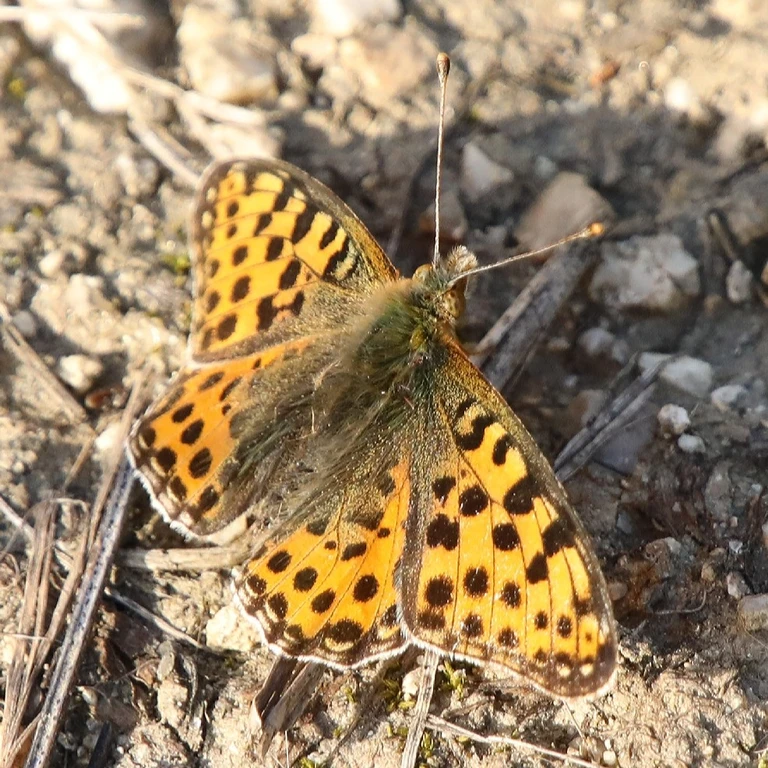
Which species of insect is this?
Issoria lathonia
